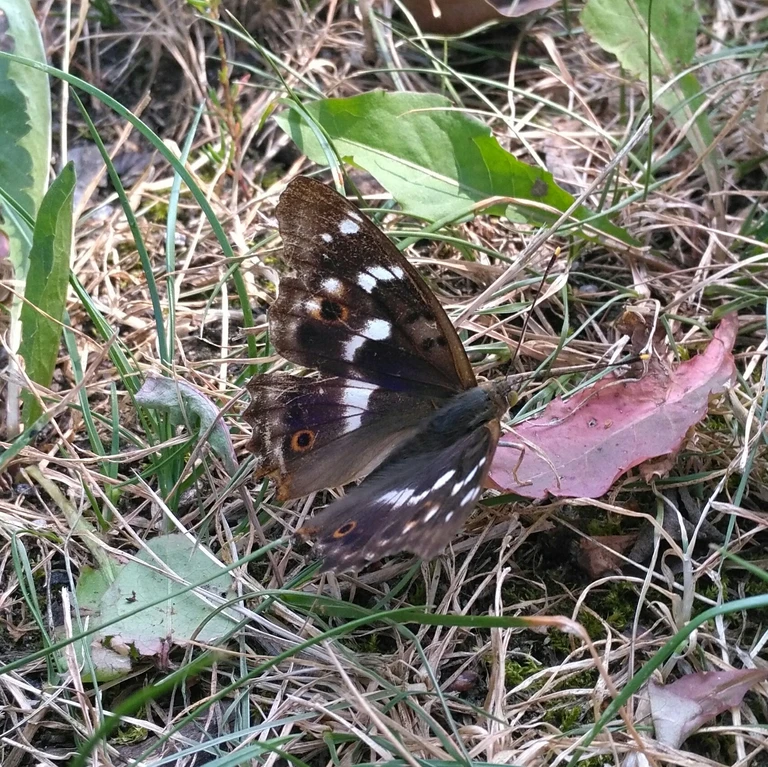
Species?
Apatura ilia
